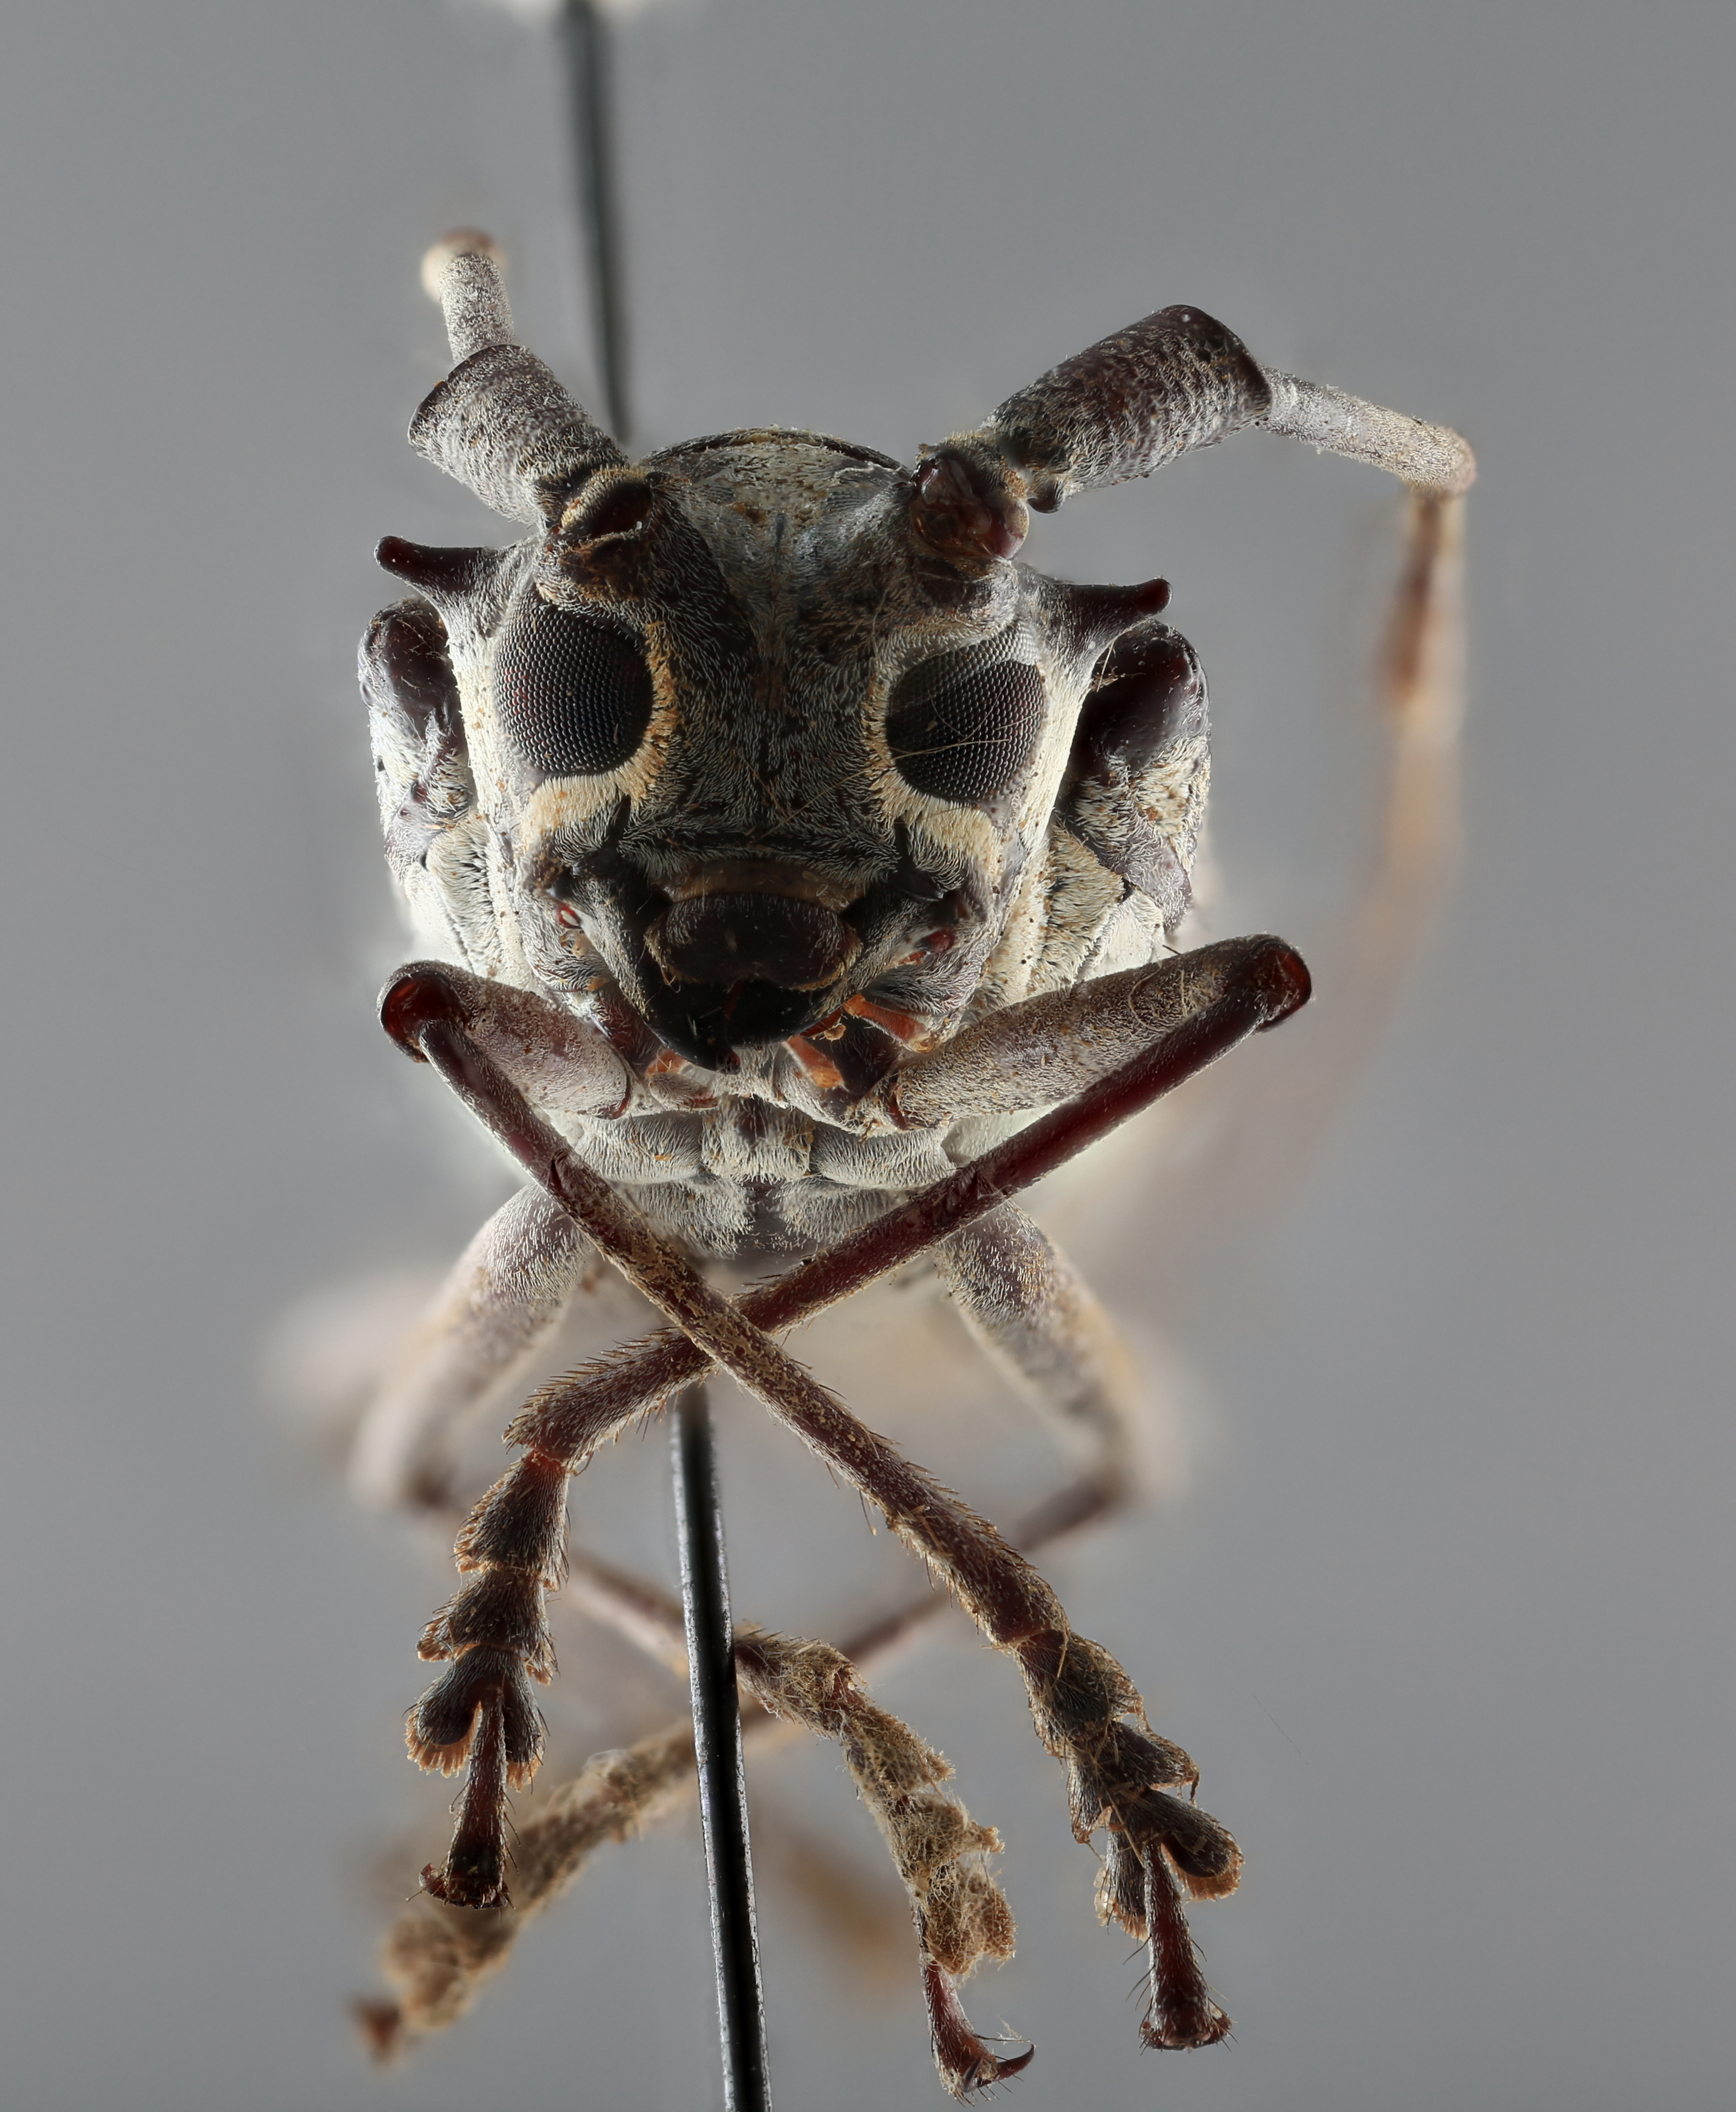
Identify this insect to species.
Taeniotes insularis (also Taeniotes thomsoni)
